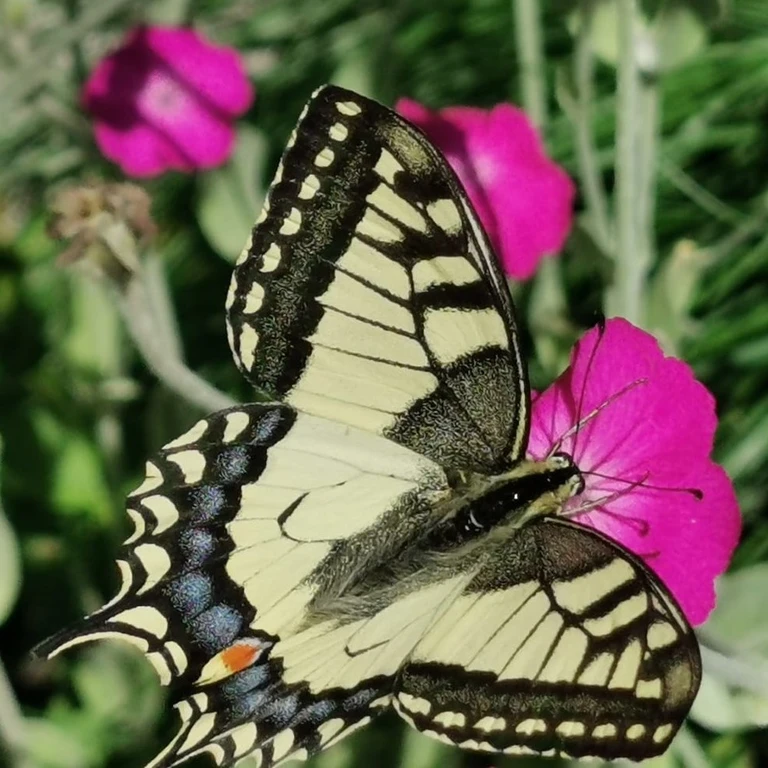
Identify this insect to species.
Papilio machaon
